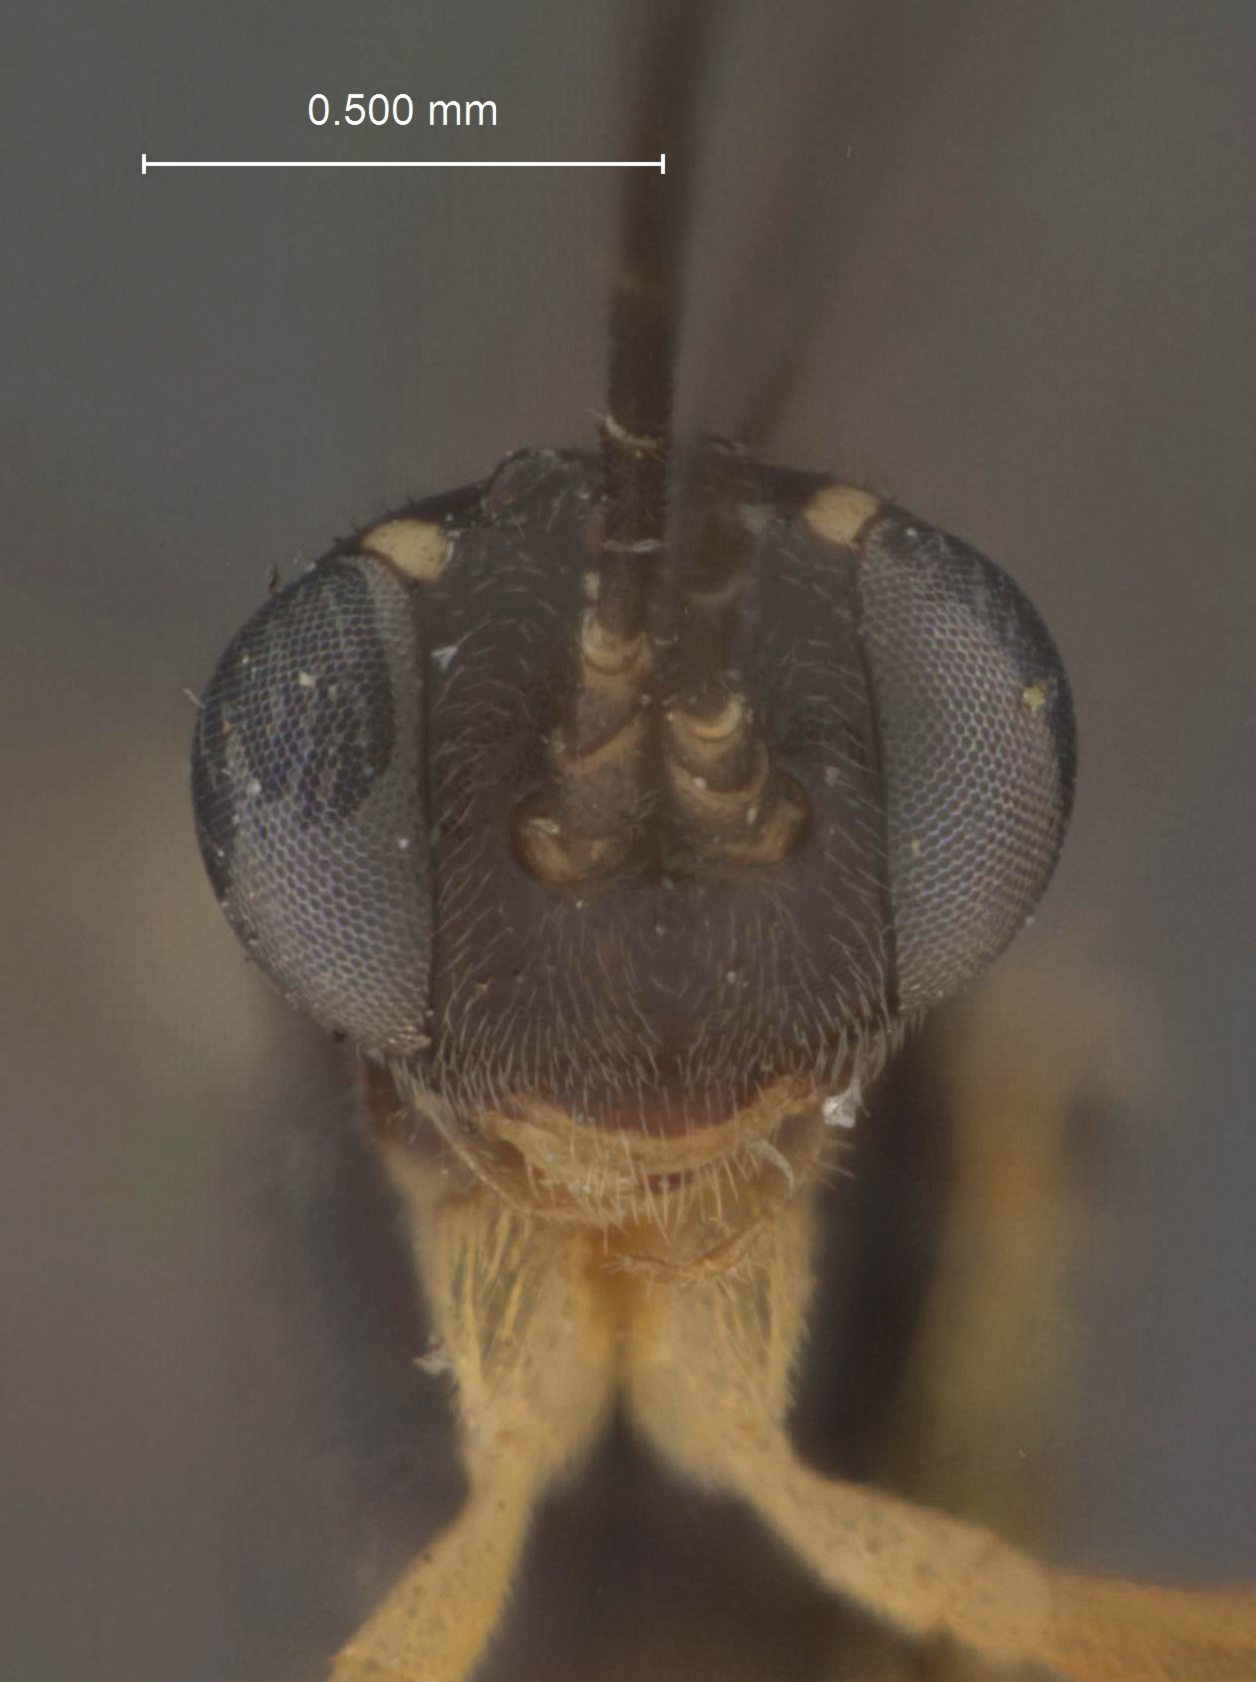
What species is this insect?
Lissonota recurvariae
